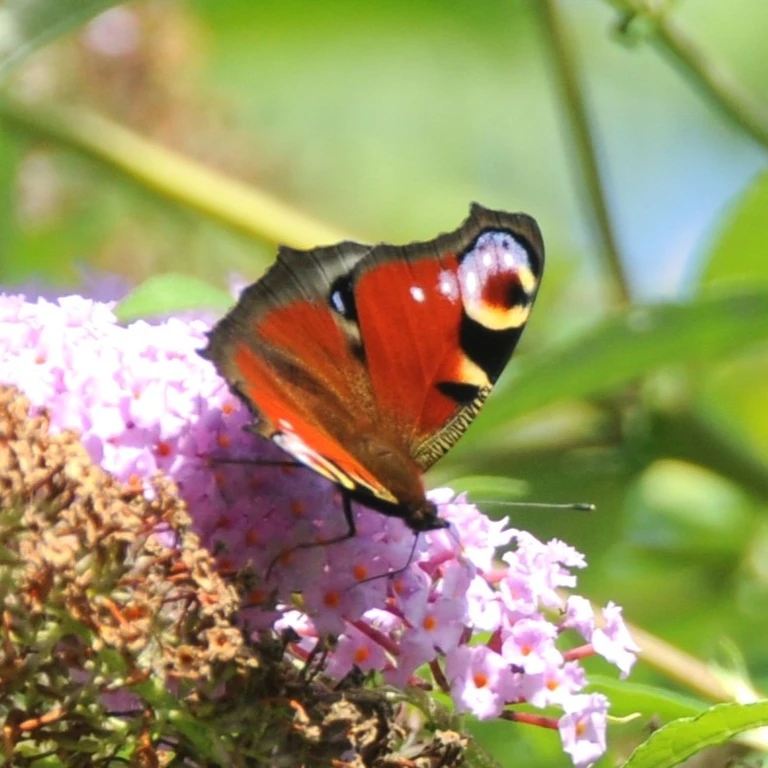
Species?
Aglais io
